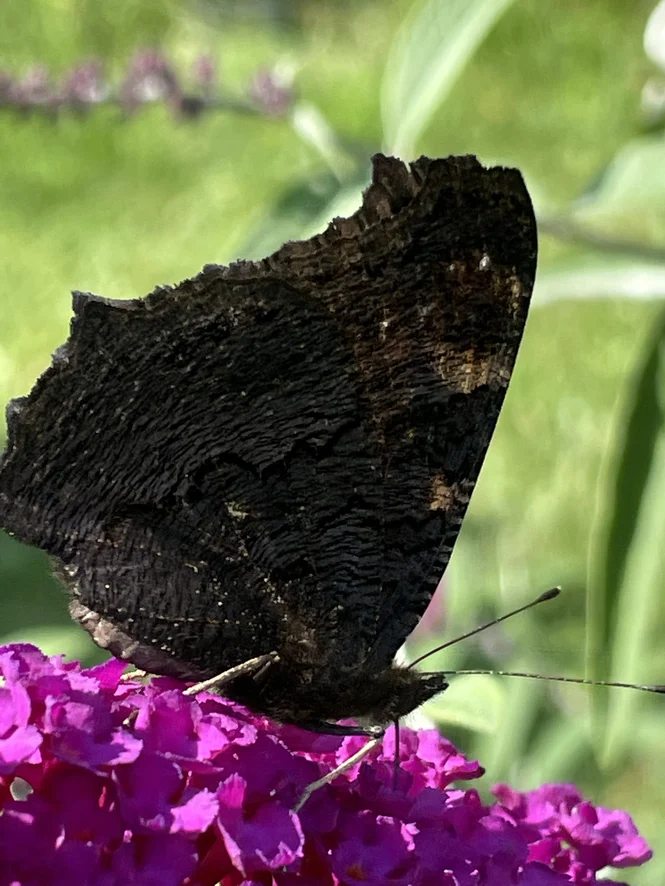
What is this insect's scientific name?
Aglais io
